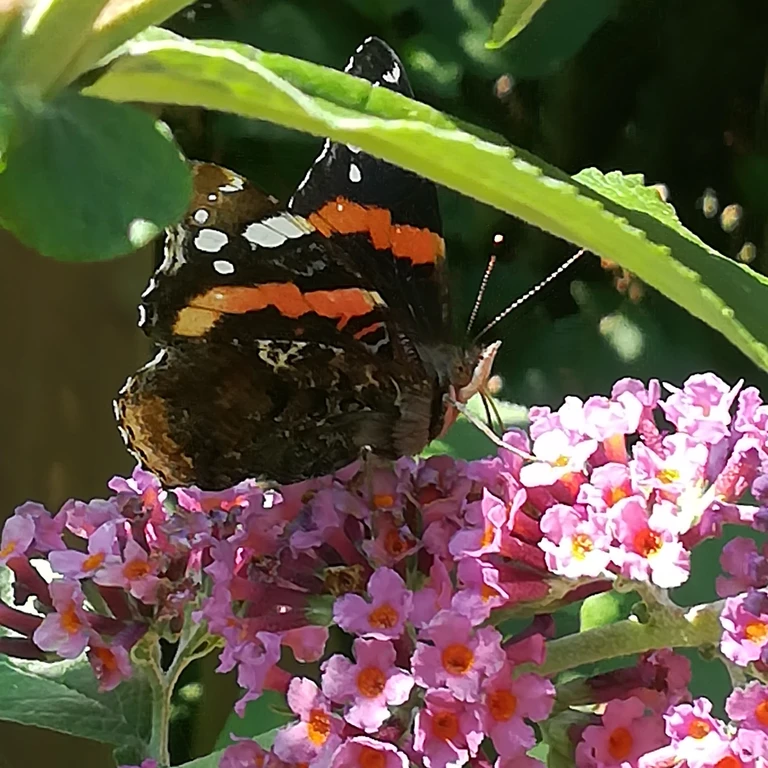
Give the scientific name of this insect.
Vanessa atalanta
